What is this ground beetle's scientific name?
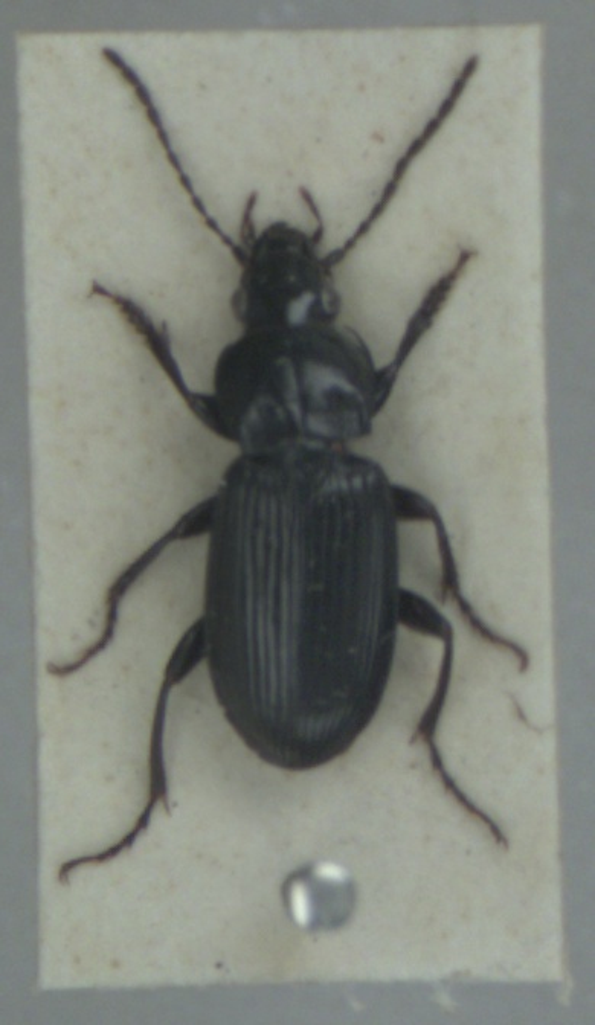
Pterostichus anthracinus
